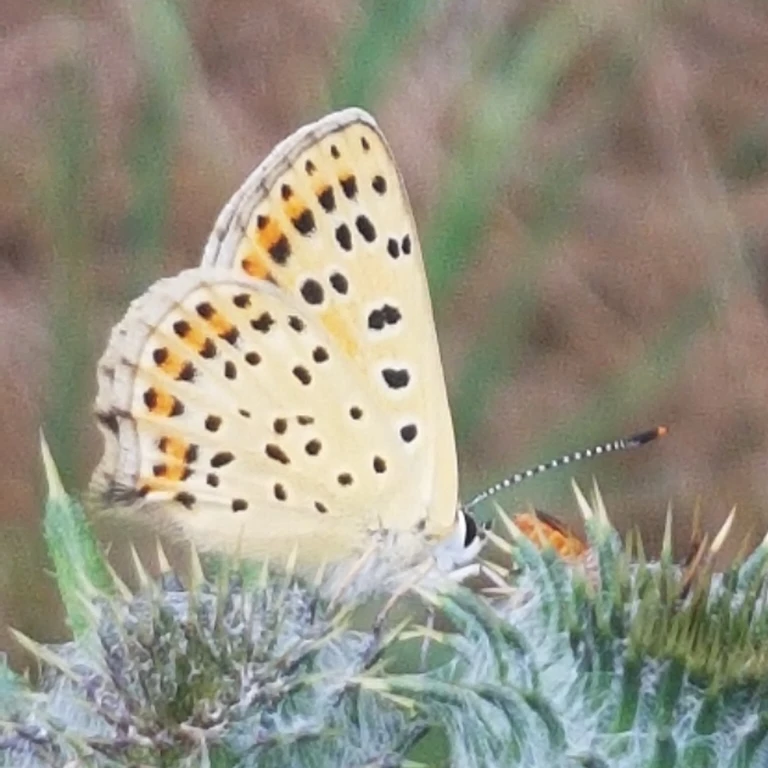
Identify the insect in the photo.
Lycaena tityrus (also Loweia tityrus)
